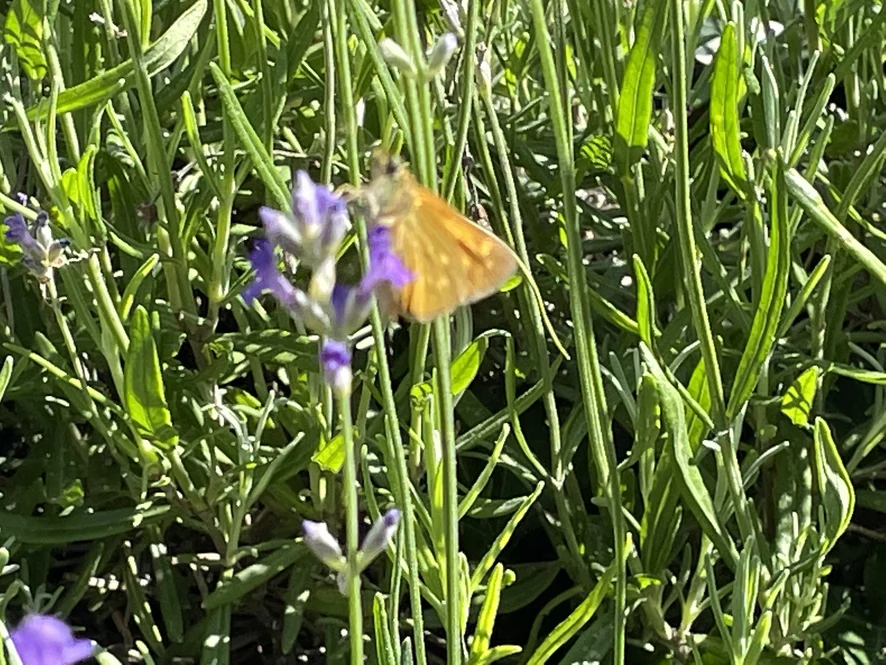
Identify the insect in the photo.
Ochlodes sylvanus (also Ochlodes venata)
